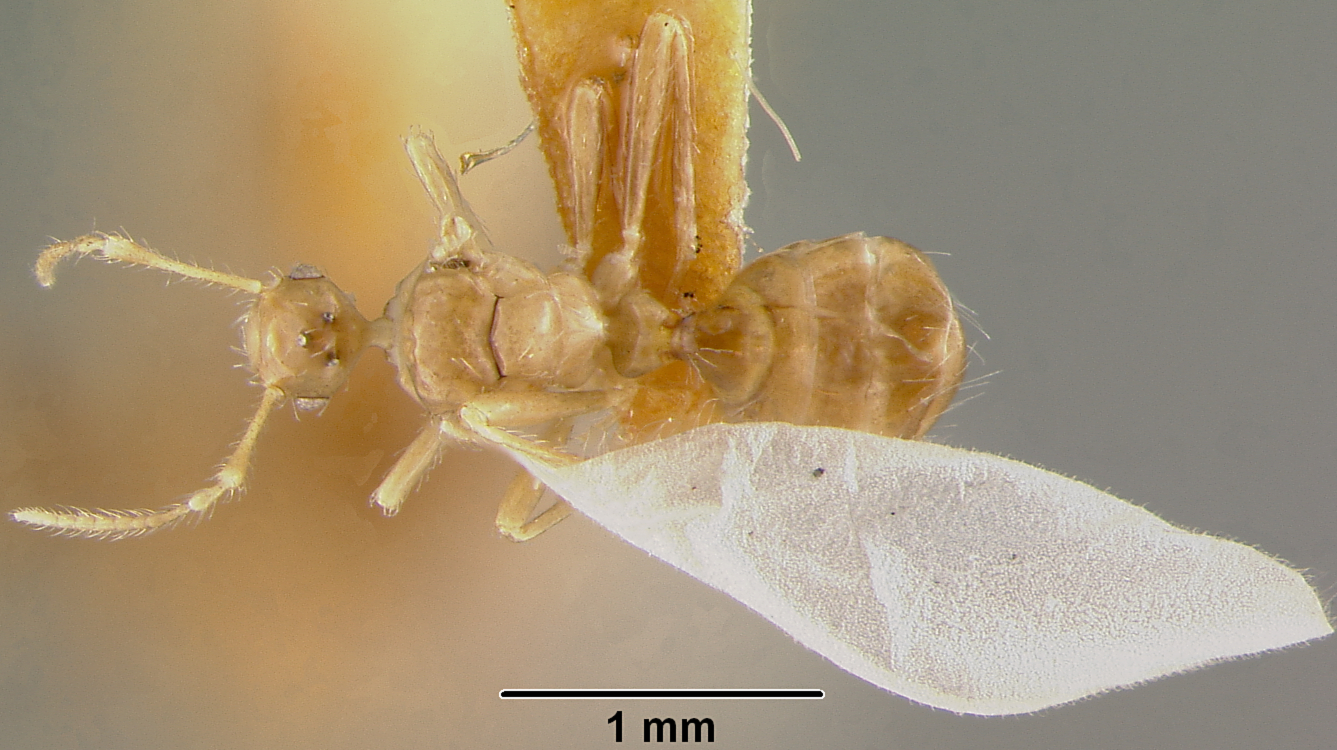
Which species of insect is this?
Bruchomyrma acutidens
